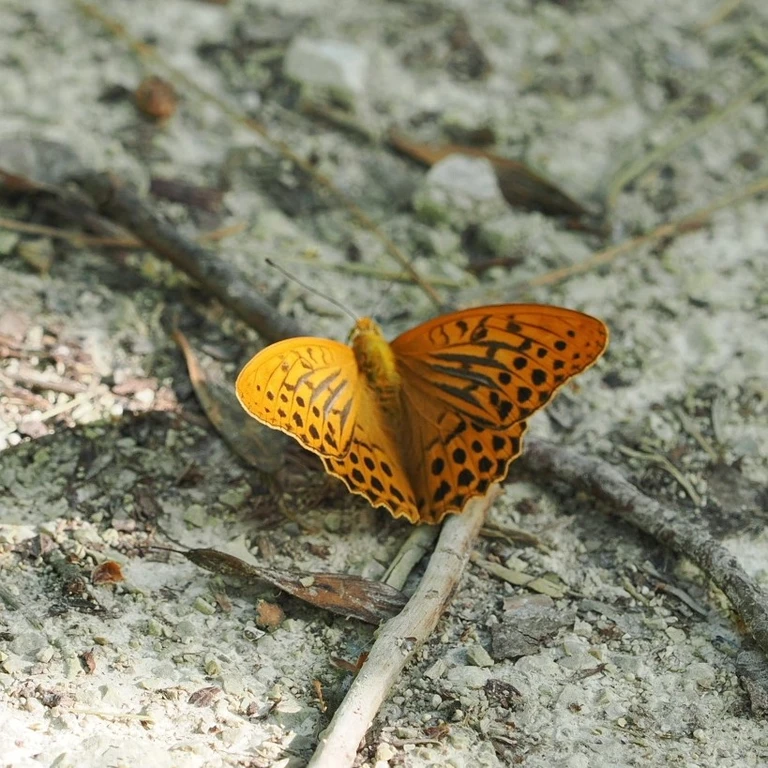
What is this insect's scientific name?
Argynnis paphia
